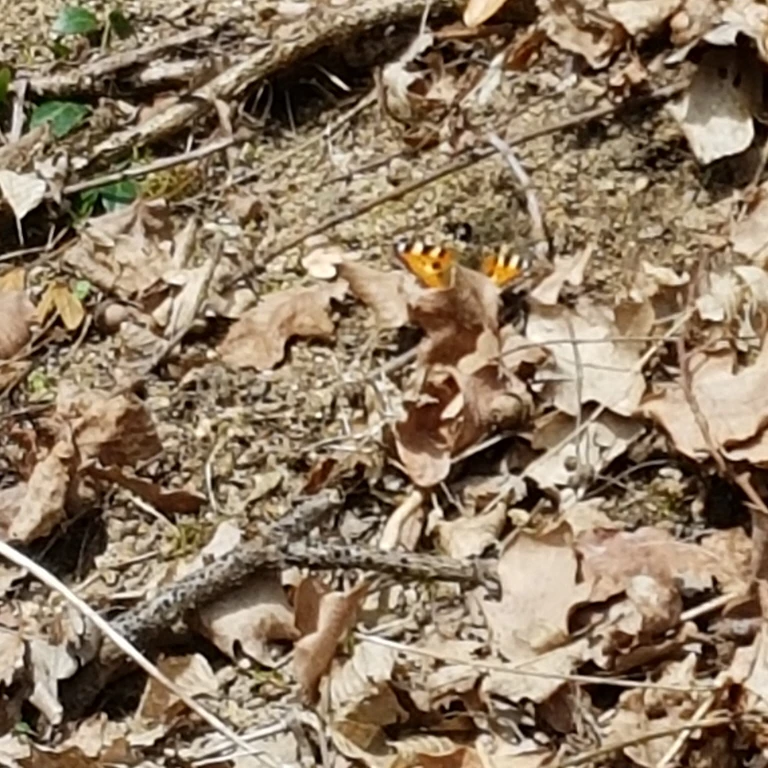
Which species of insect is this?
Aglais urticae
